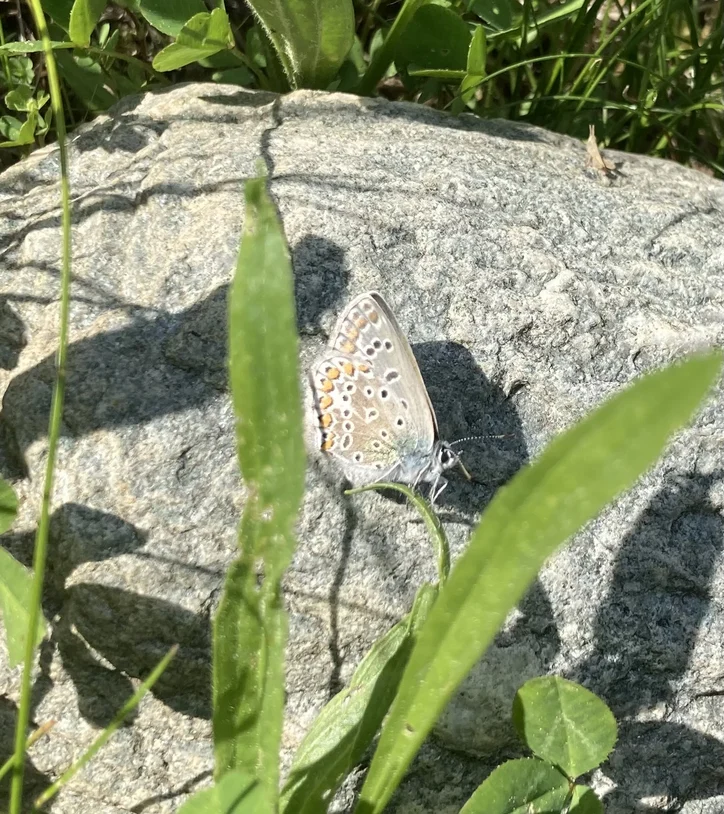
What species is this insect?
Polyommatus icarus
